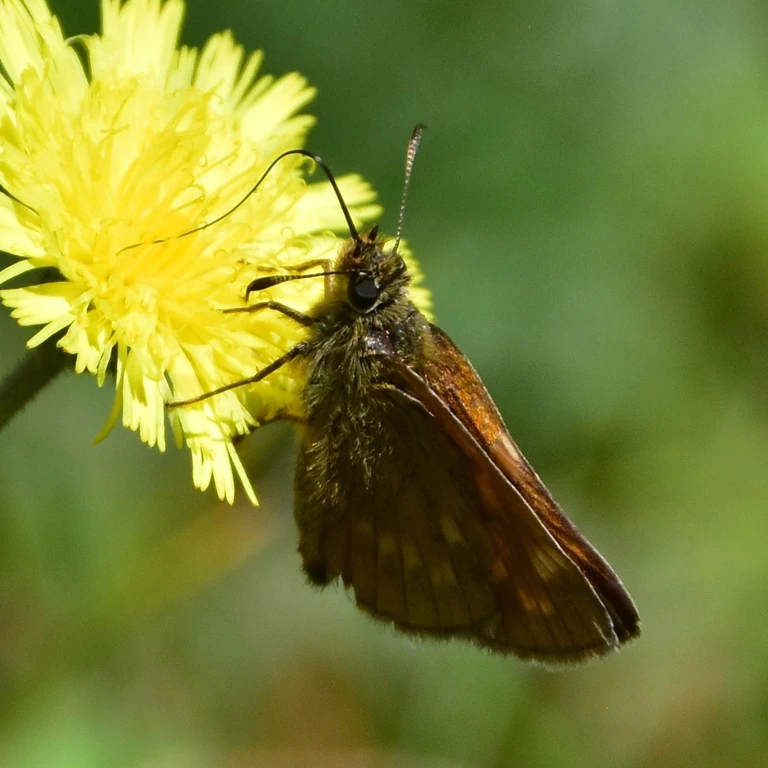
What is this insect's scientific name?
Ochlodes sylvanus (also Ochlodes venata)
